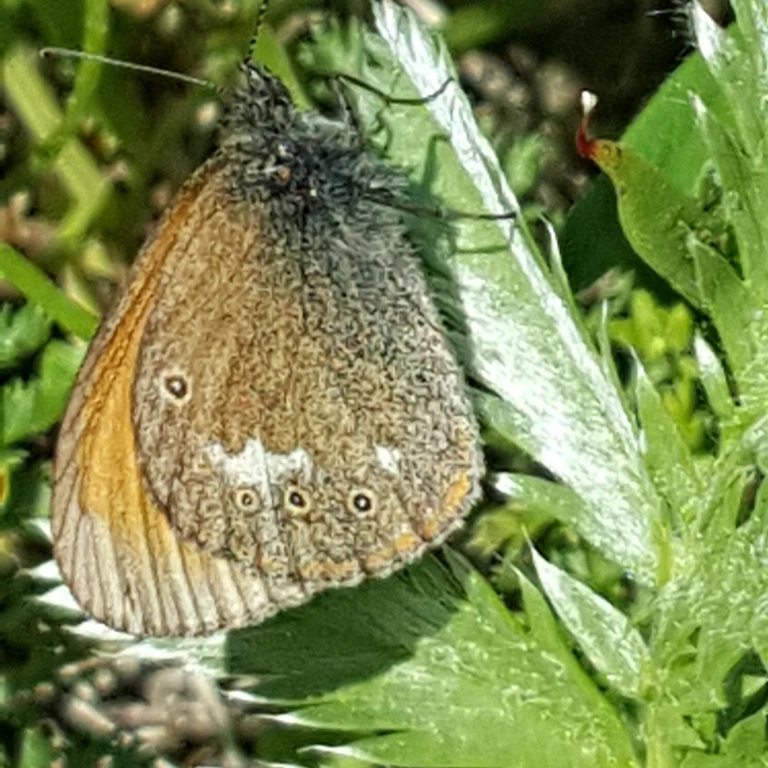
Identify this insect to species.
Coenonympha glycerion (also Coenonympha iphis)
